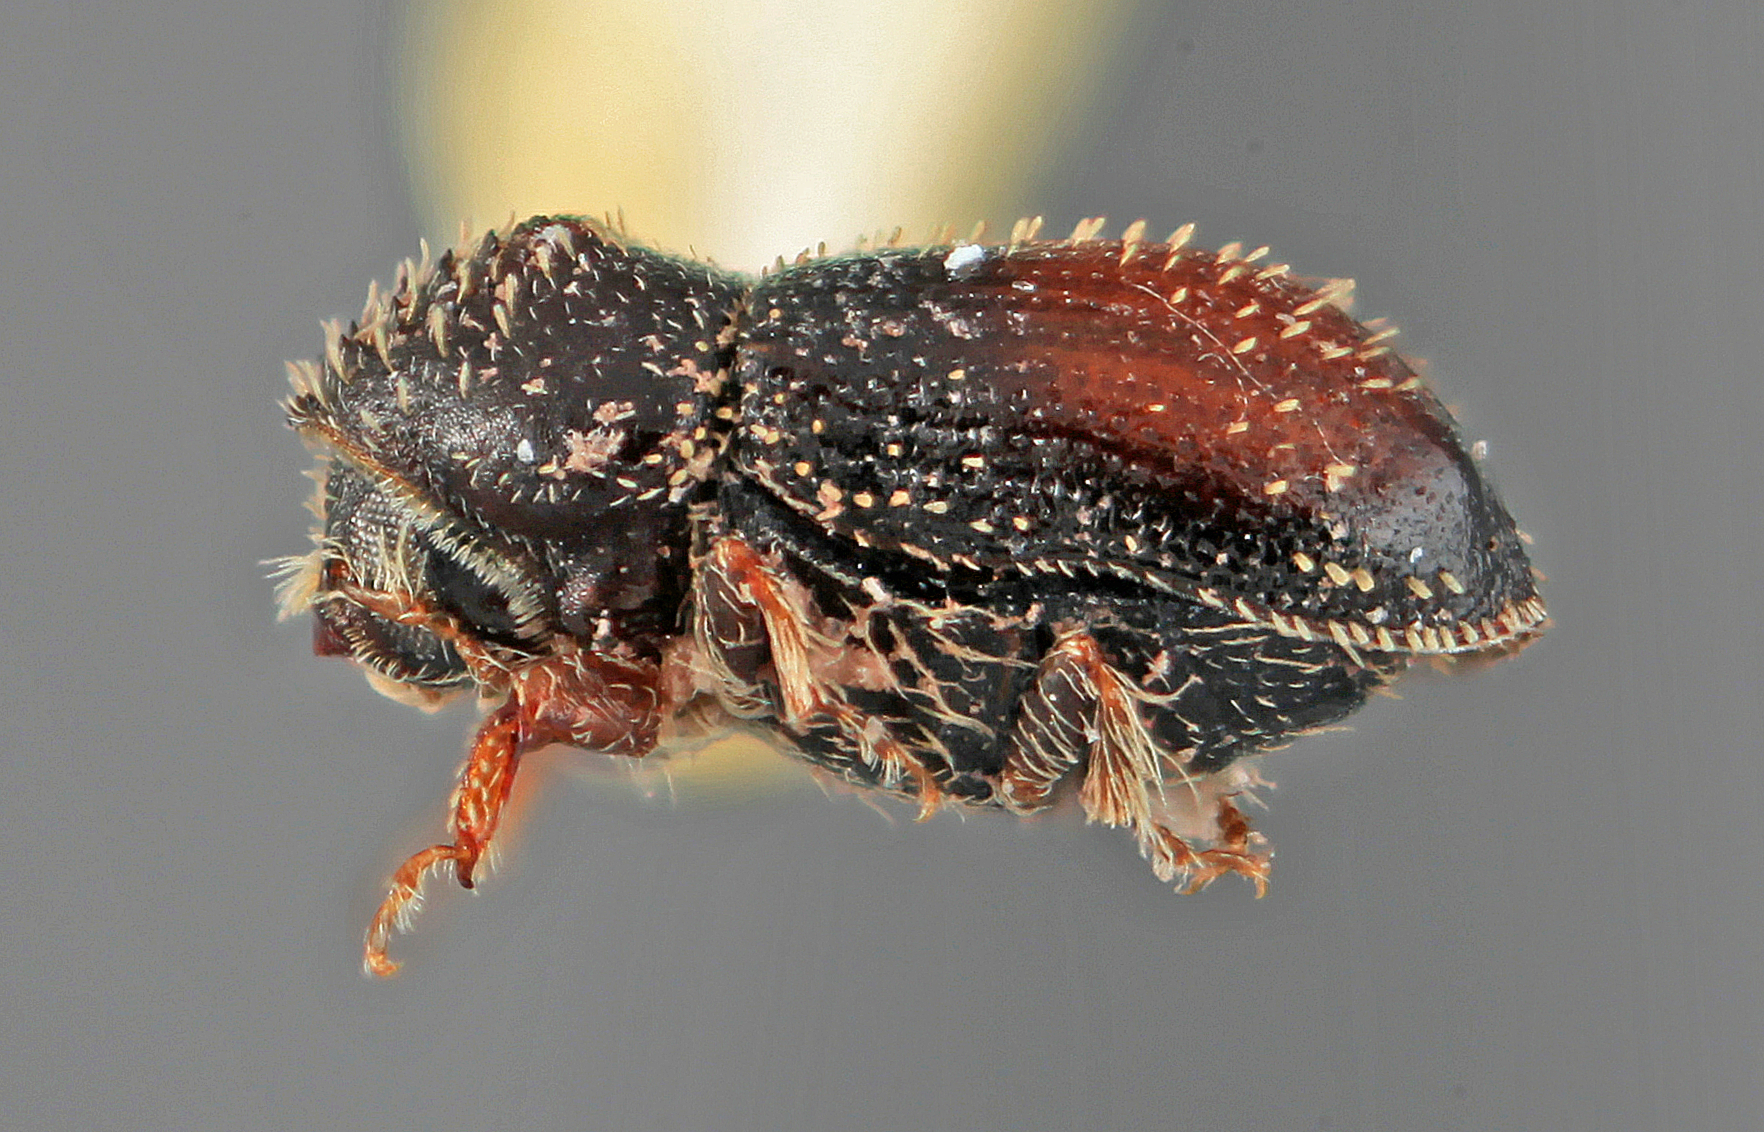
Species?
Pseudothysanoes bullatus
